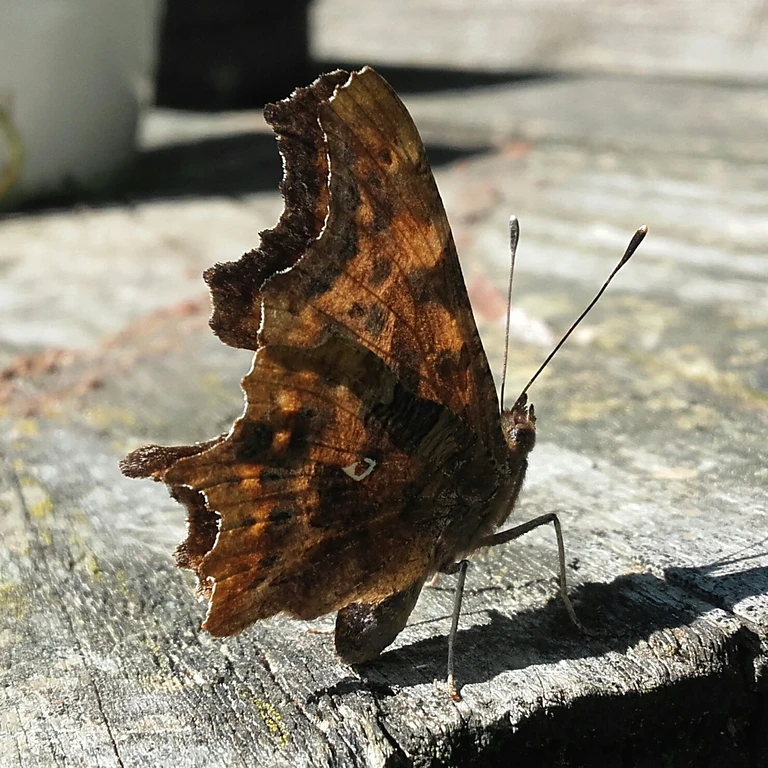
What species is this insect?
Polygonia c-album
